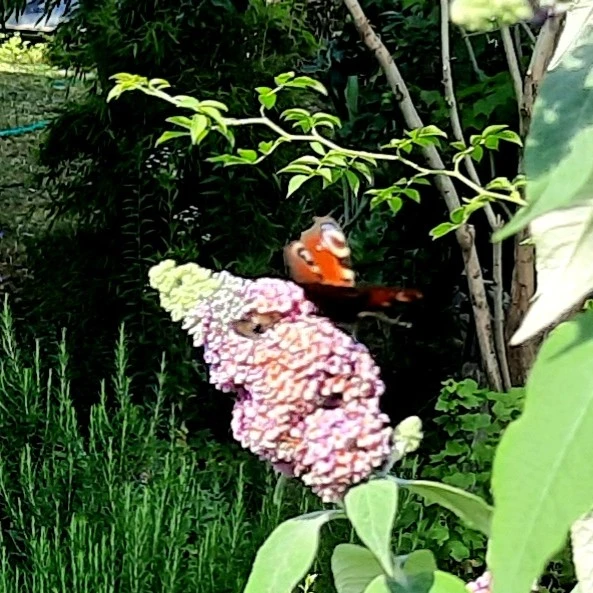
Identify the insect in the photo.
Aglais io
